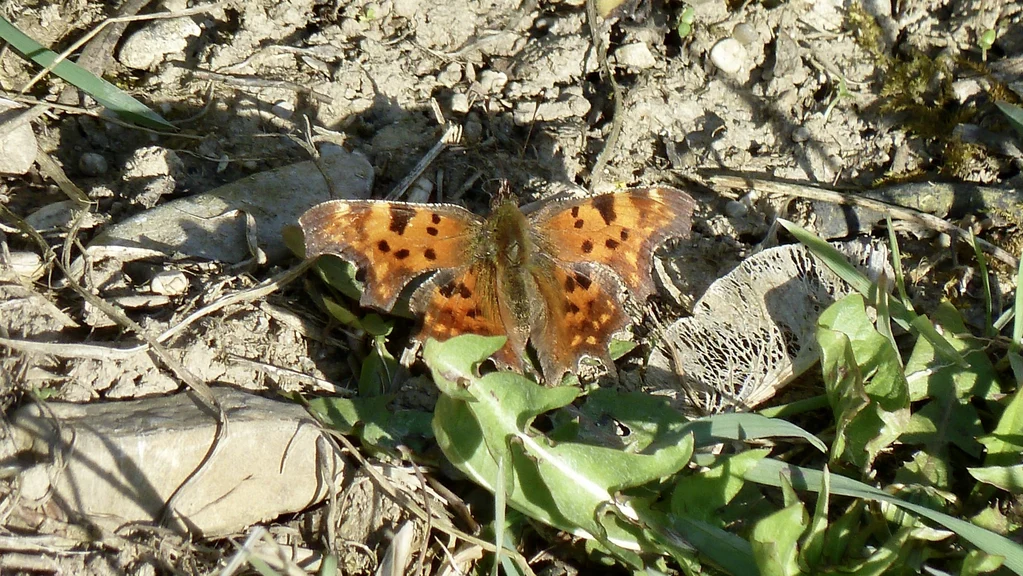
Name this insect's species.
Polygonia c-album
